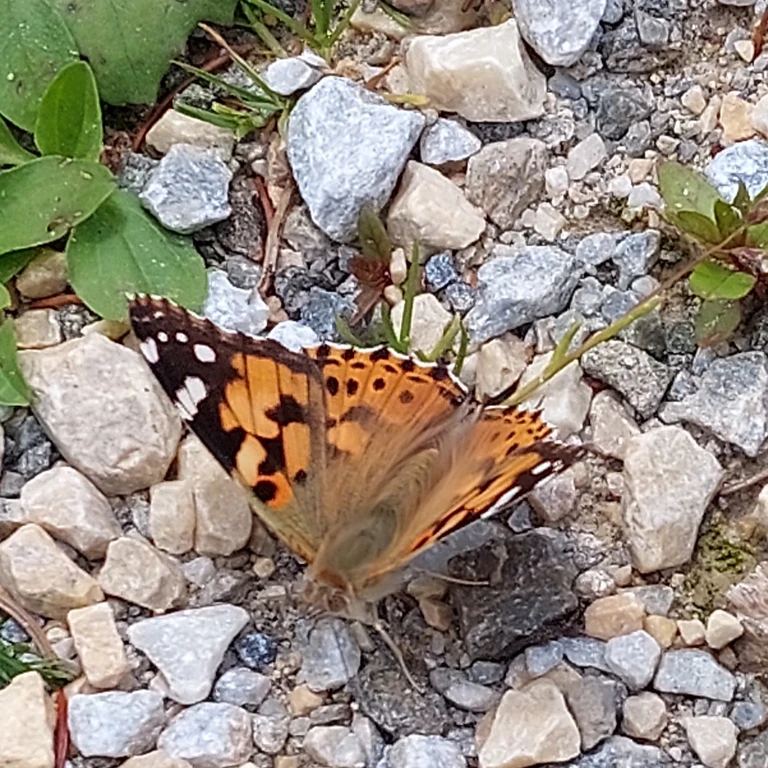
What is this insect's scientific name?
Vanessa cardui
